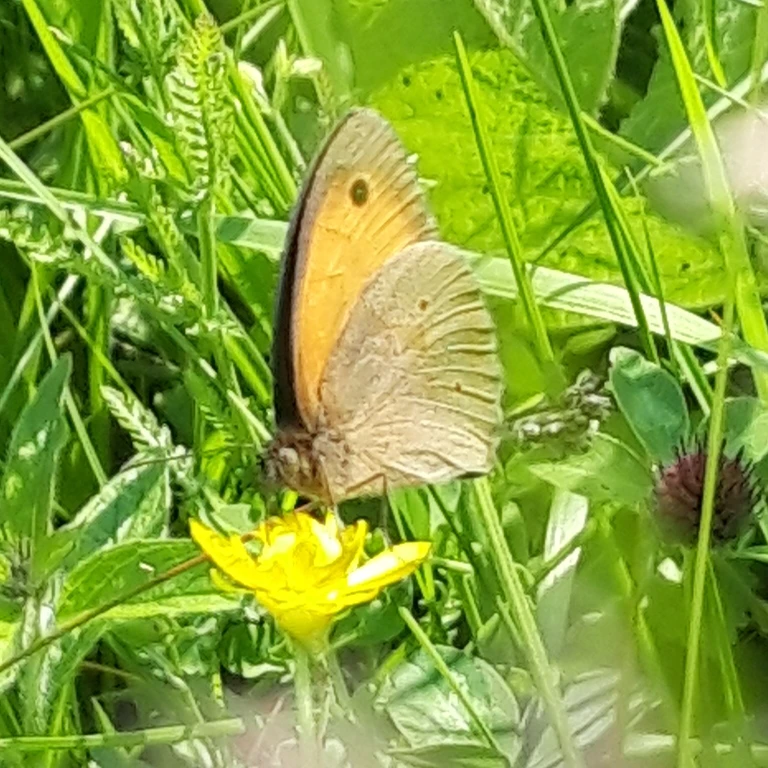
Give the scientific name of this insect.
Maniola jurtina
